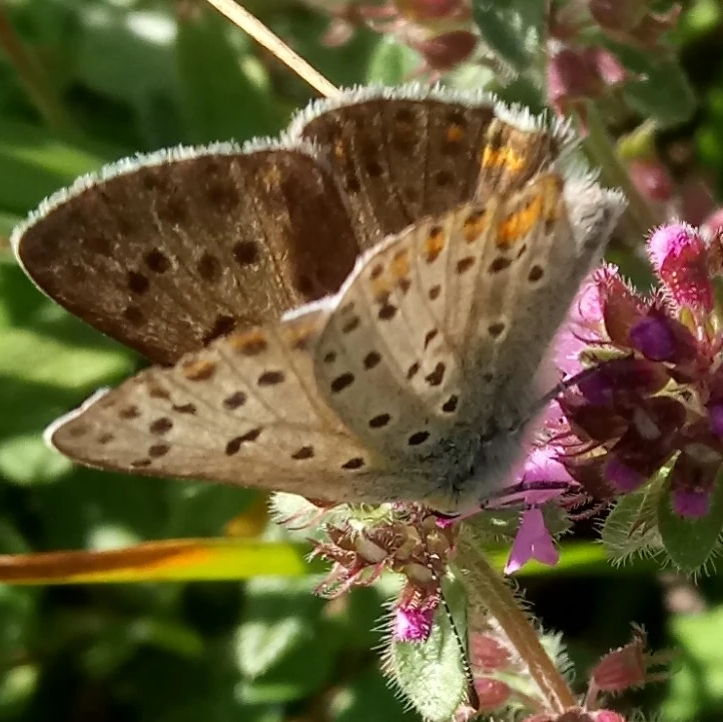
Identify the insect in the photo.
Lycaena tityrus (also Loweia tityrus)
